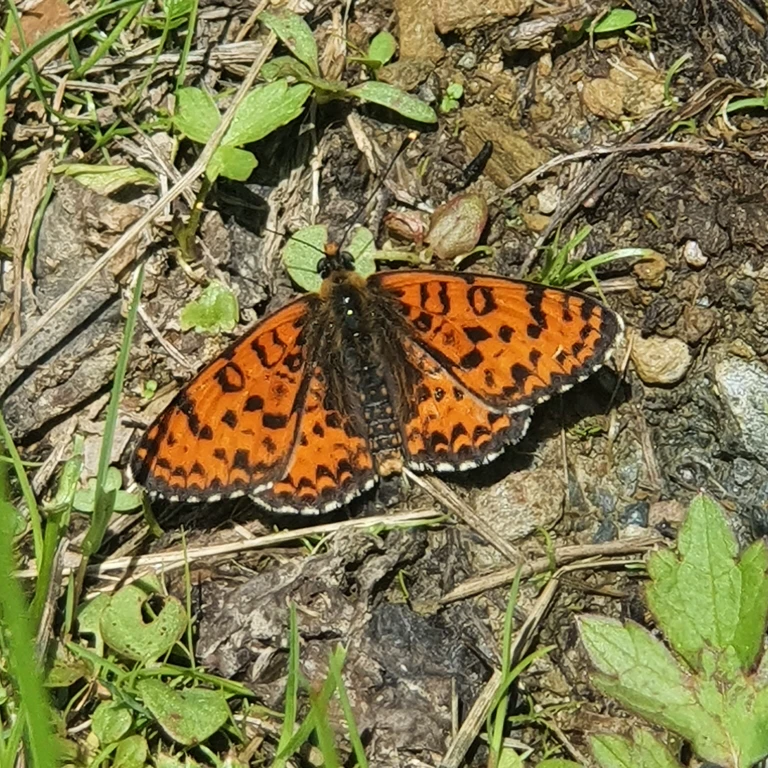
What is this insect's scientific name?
Melitaea didyma
